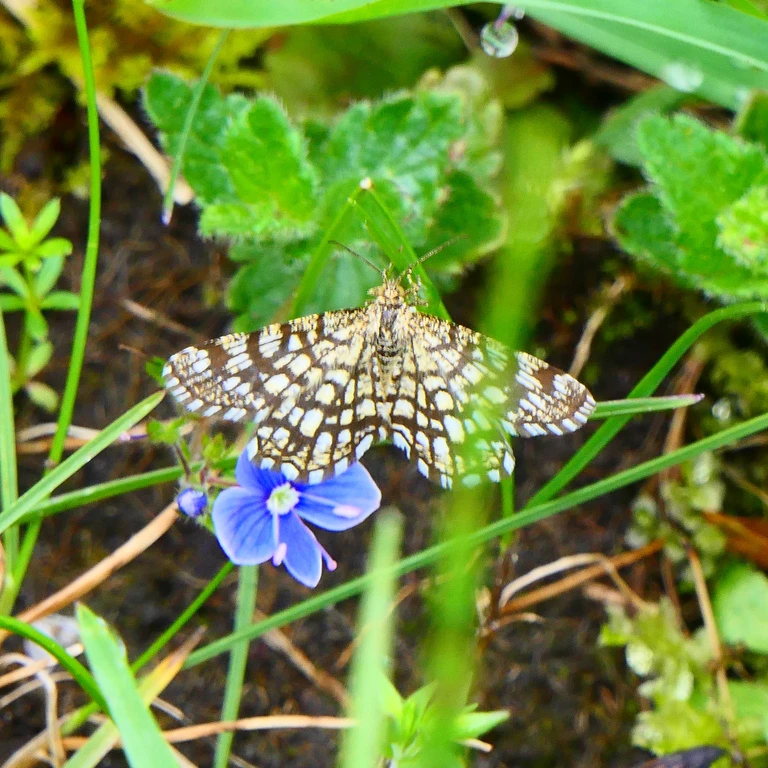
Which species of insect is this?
Chiasmia clathrata
